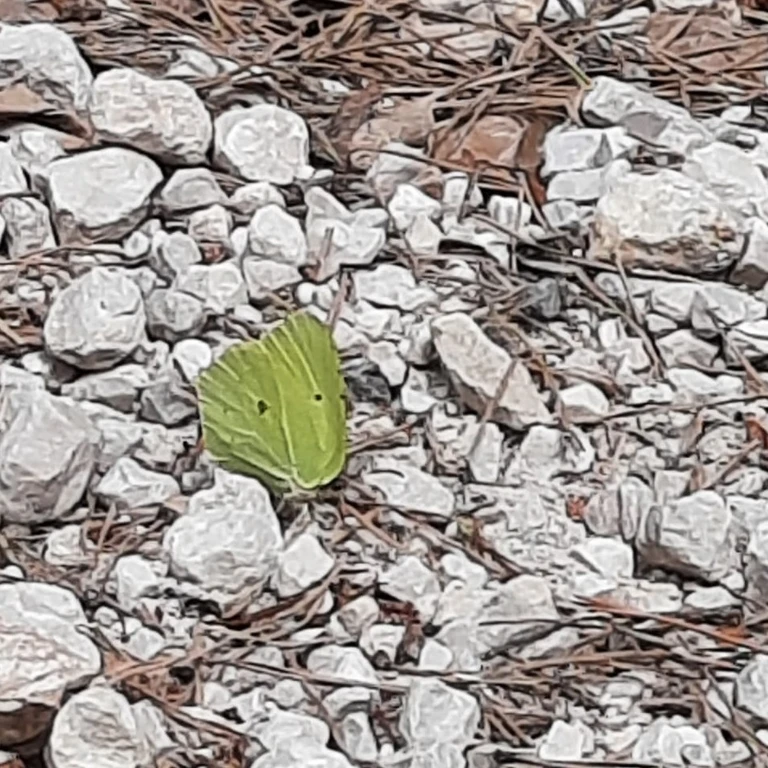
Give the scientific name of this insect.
Gonepteryx rhamni
